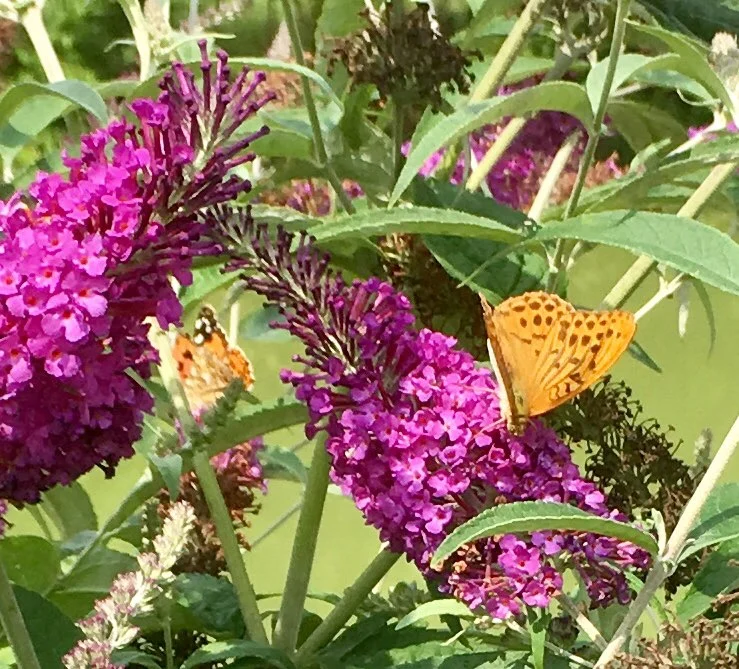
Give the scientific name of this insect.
Argynnis paphia
